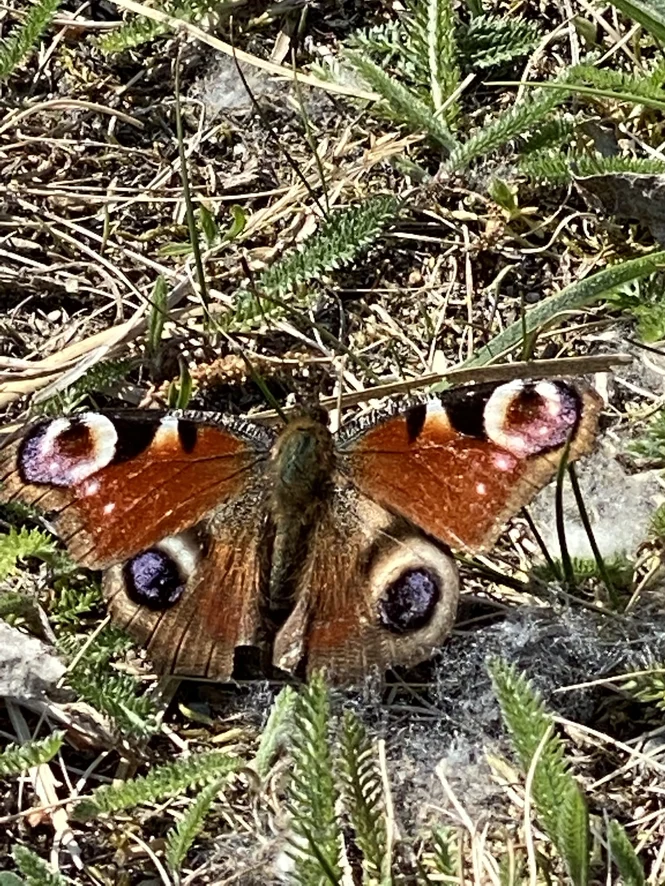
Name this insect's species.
Aglais io
